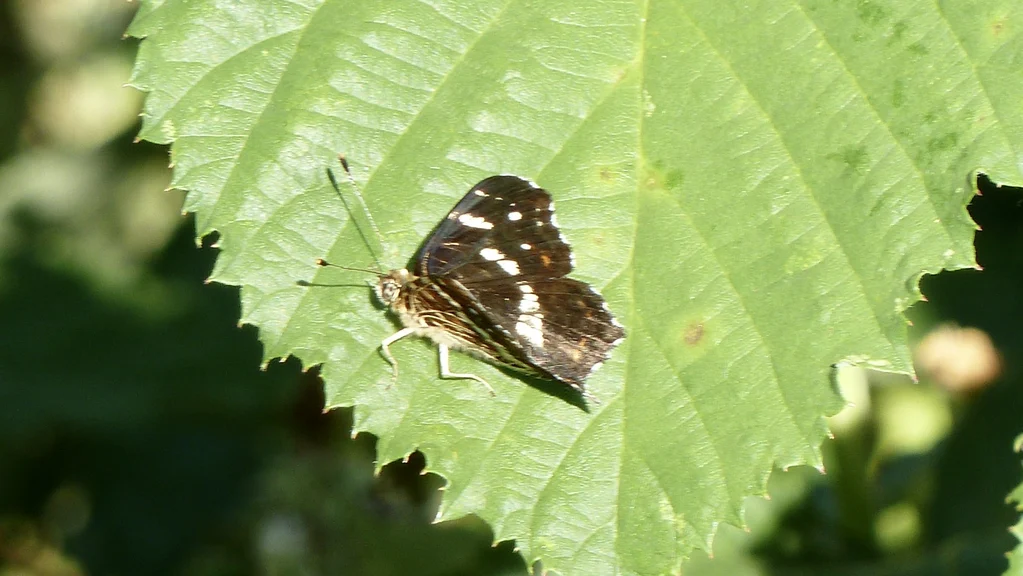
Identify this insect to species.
Araschnia levana
